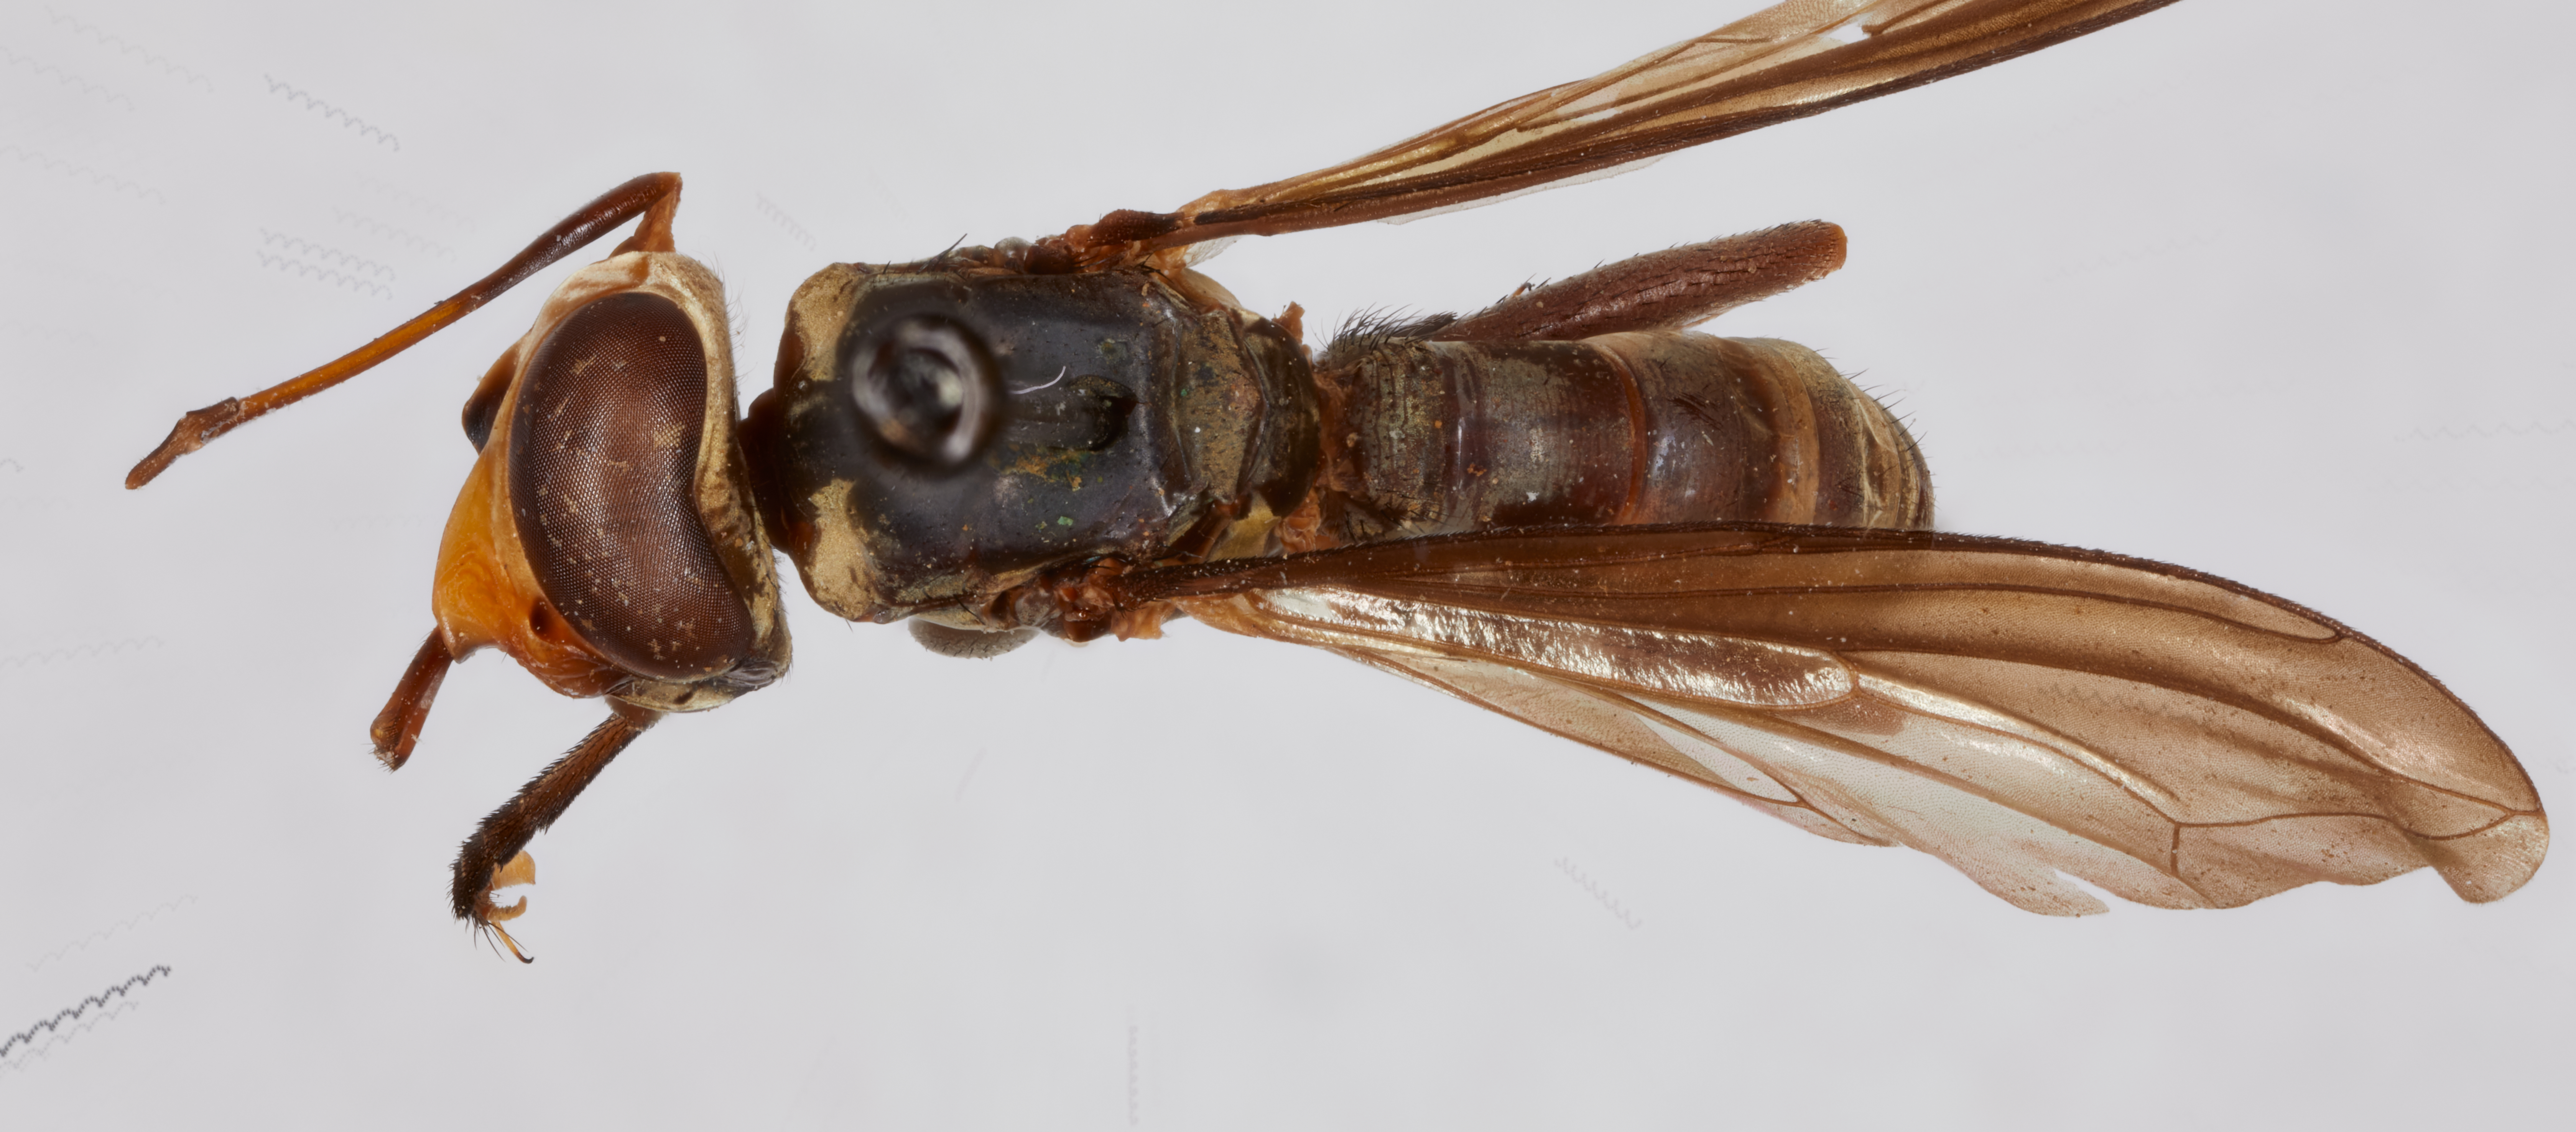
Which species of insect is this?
Conops olivaceus
